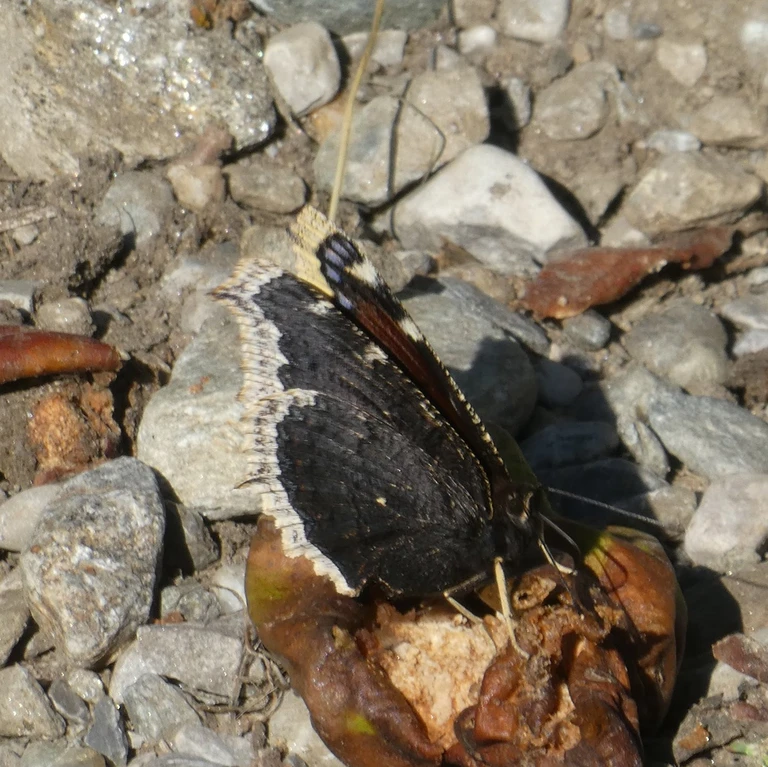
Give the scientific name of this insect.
Nymphalis antiopa
